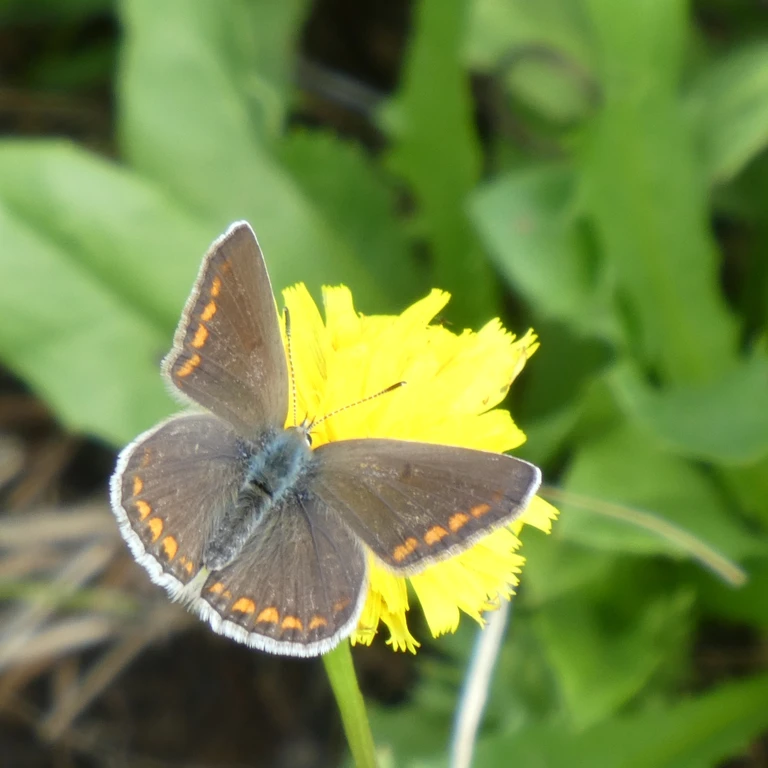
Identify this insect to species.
Polyommatus icarus
